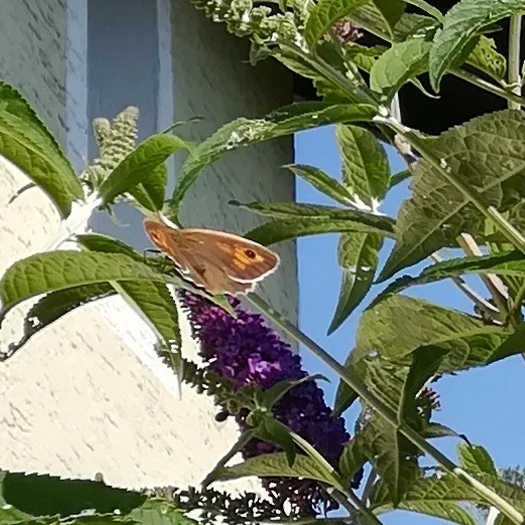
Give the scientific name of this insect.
Maniola jurtina
